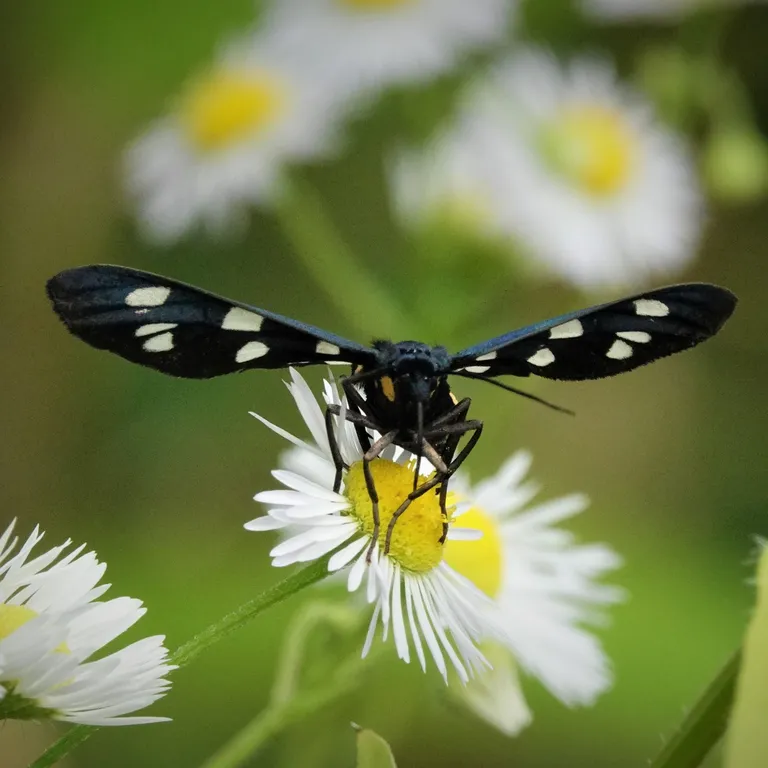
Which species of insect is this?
Amata phegea
